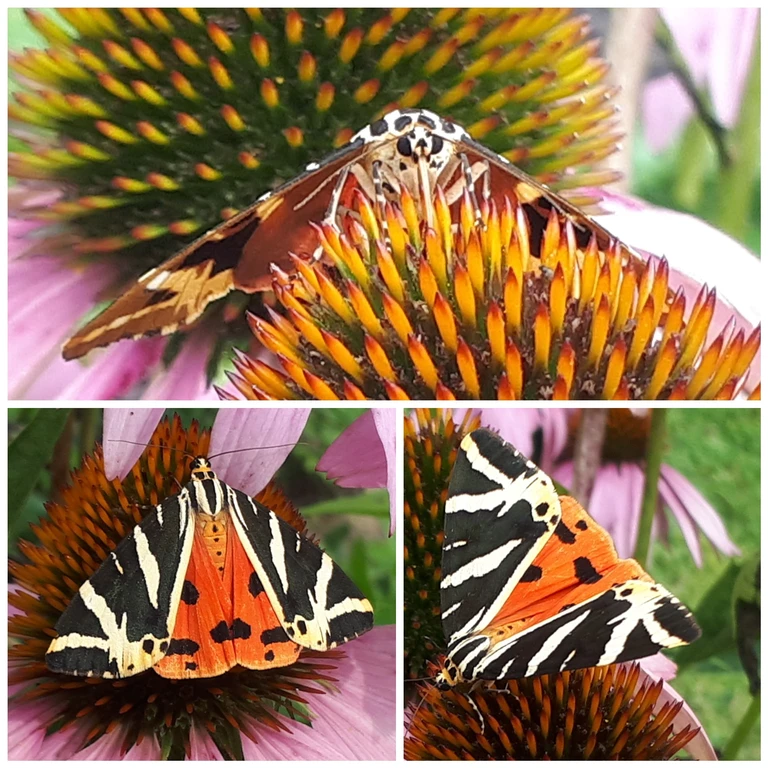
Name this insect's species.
Euplagia quadripunctaria
